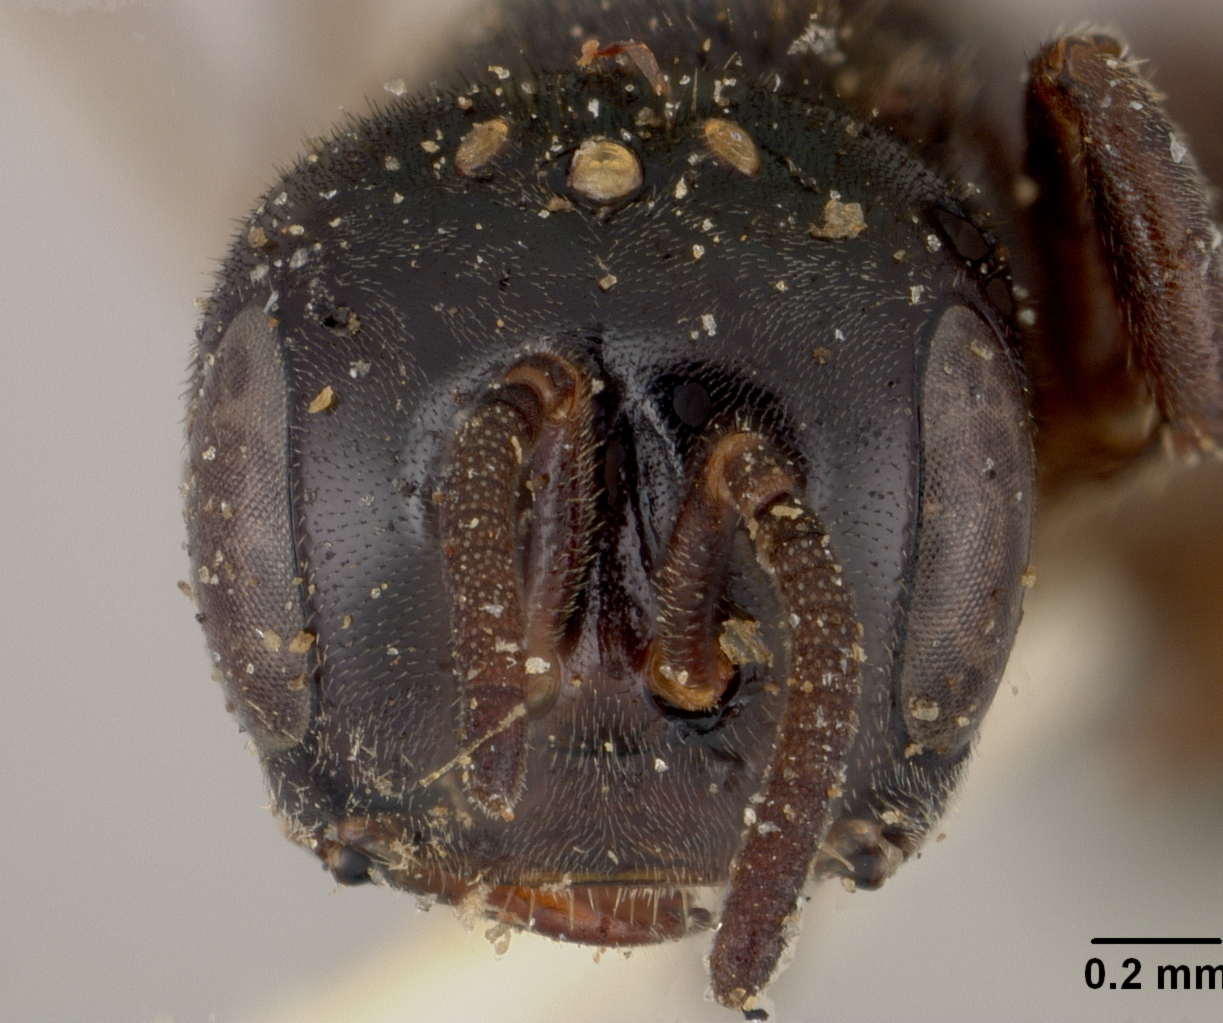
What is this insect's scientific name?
Trigona curriei
